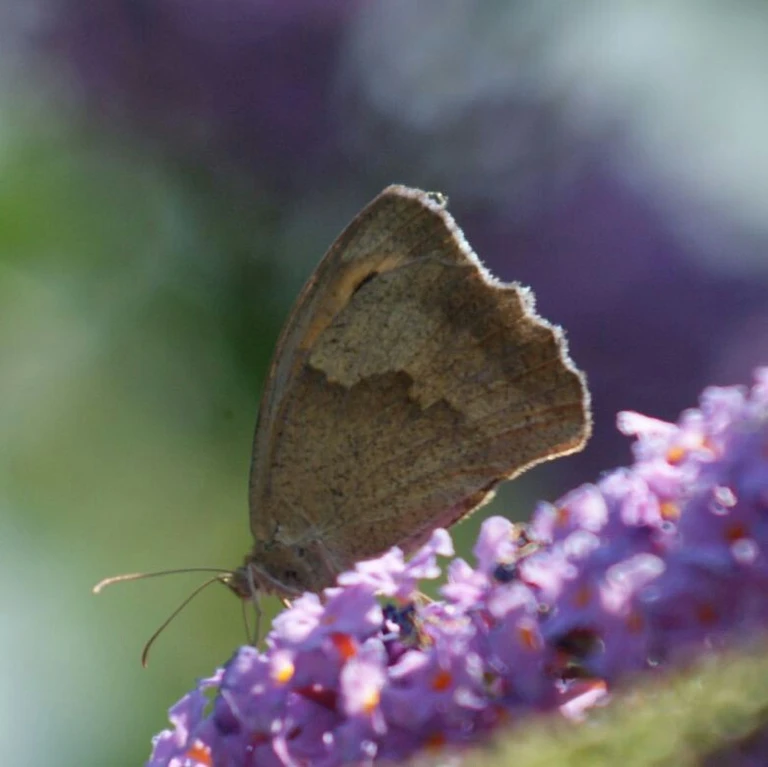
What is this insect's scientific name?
Maniola jurtina
